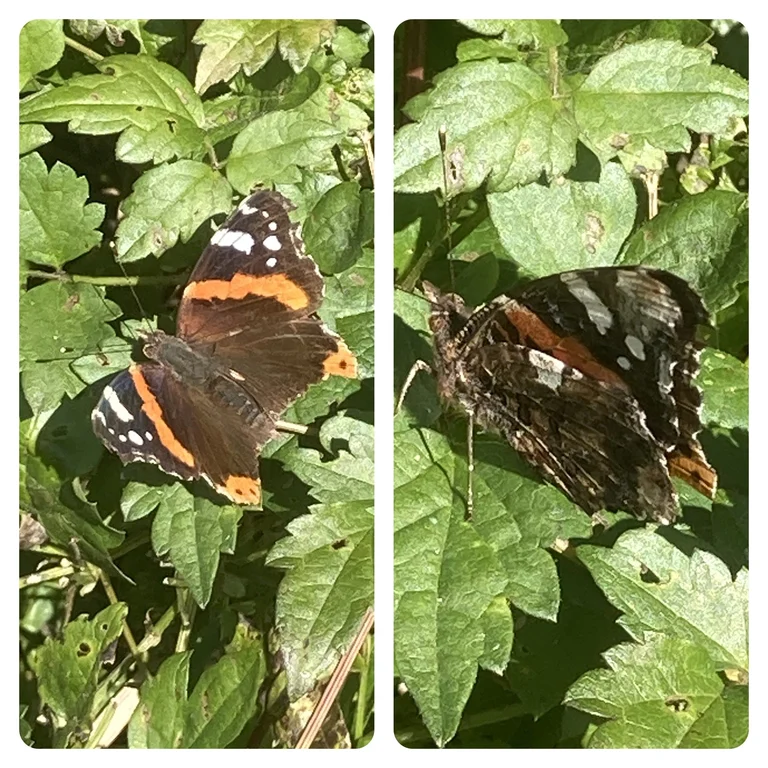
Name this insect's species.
Vanessa atalanta
